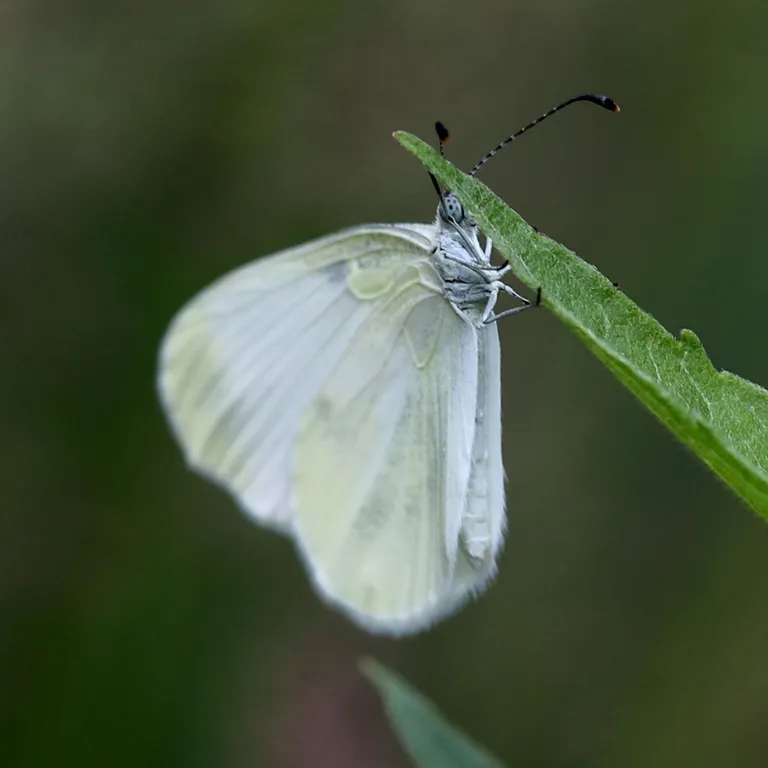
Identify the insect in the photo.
Leptidea sinapis/juvernica
